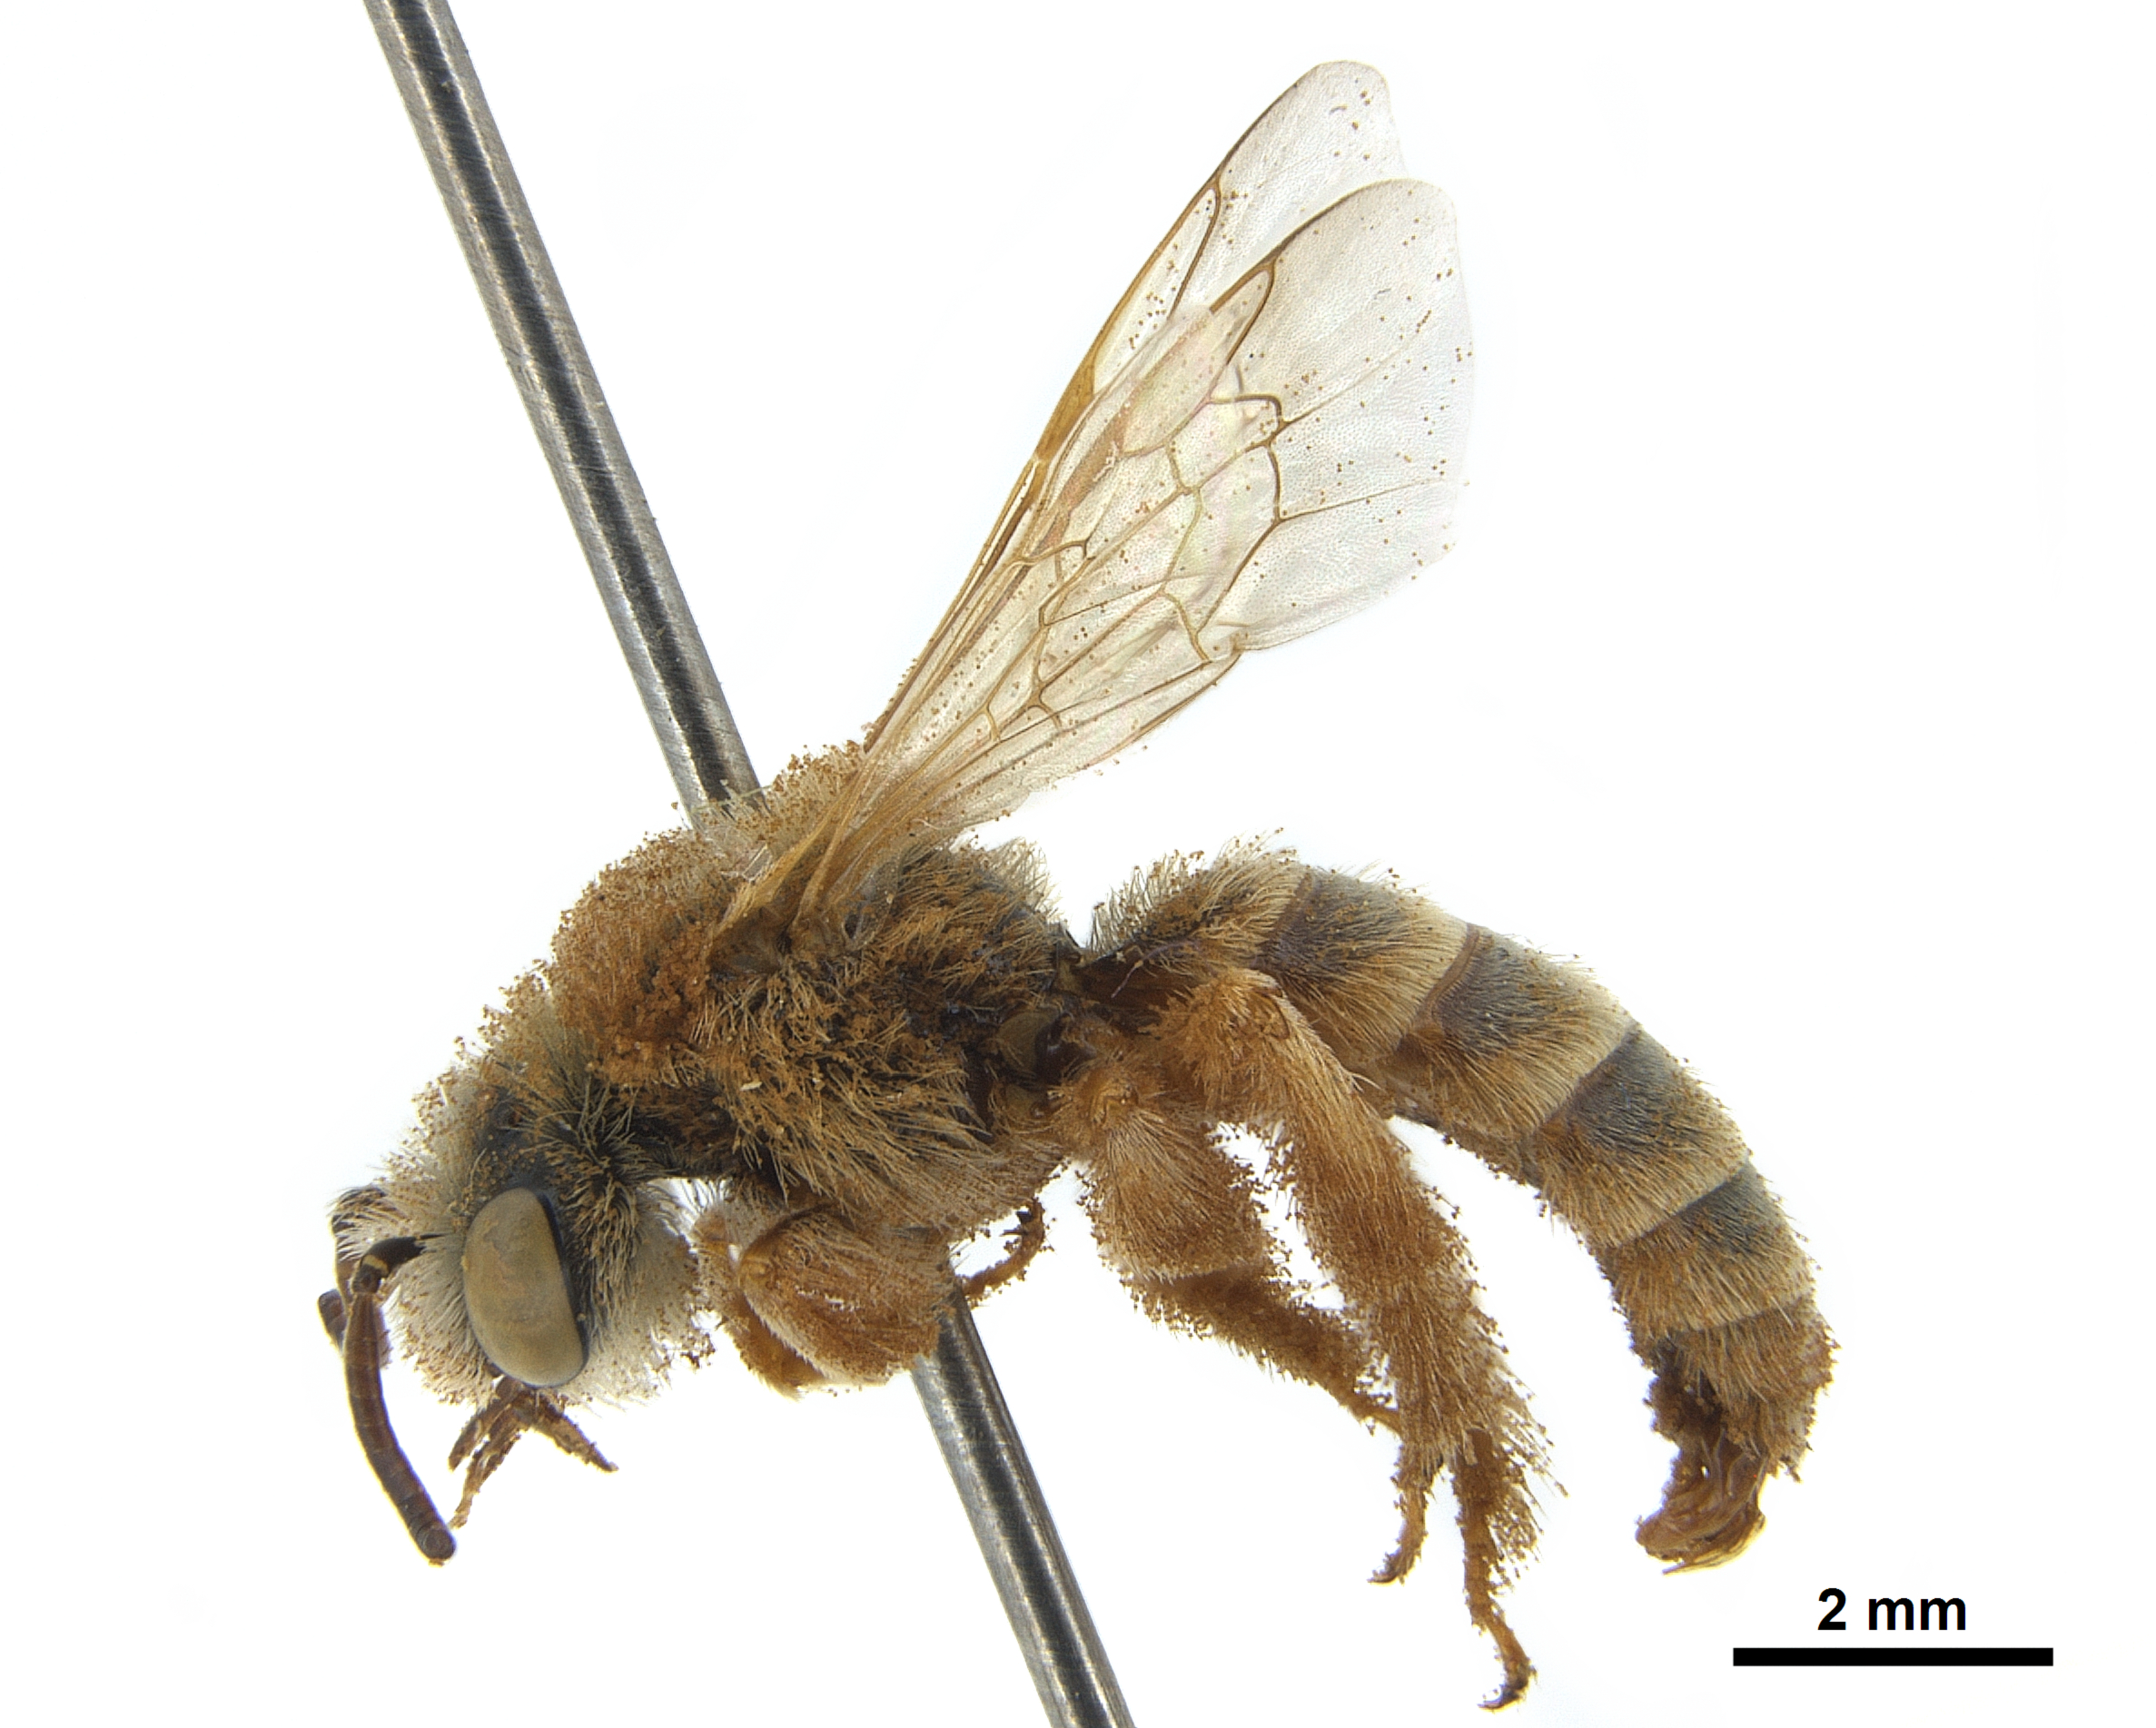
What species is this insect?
Hesperapis fulvipes
